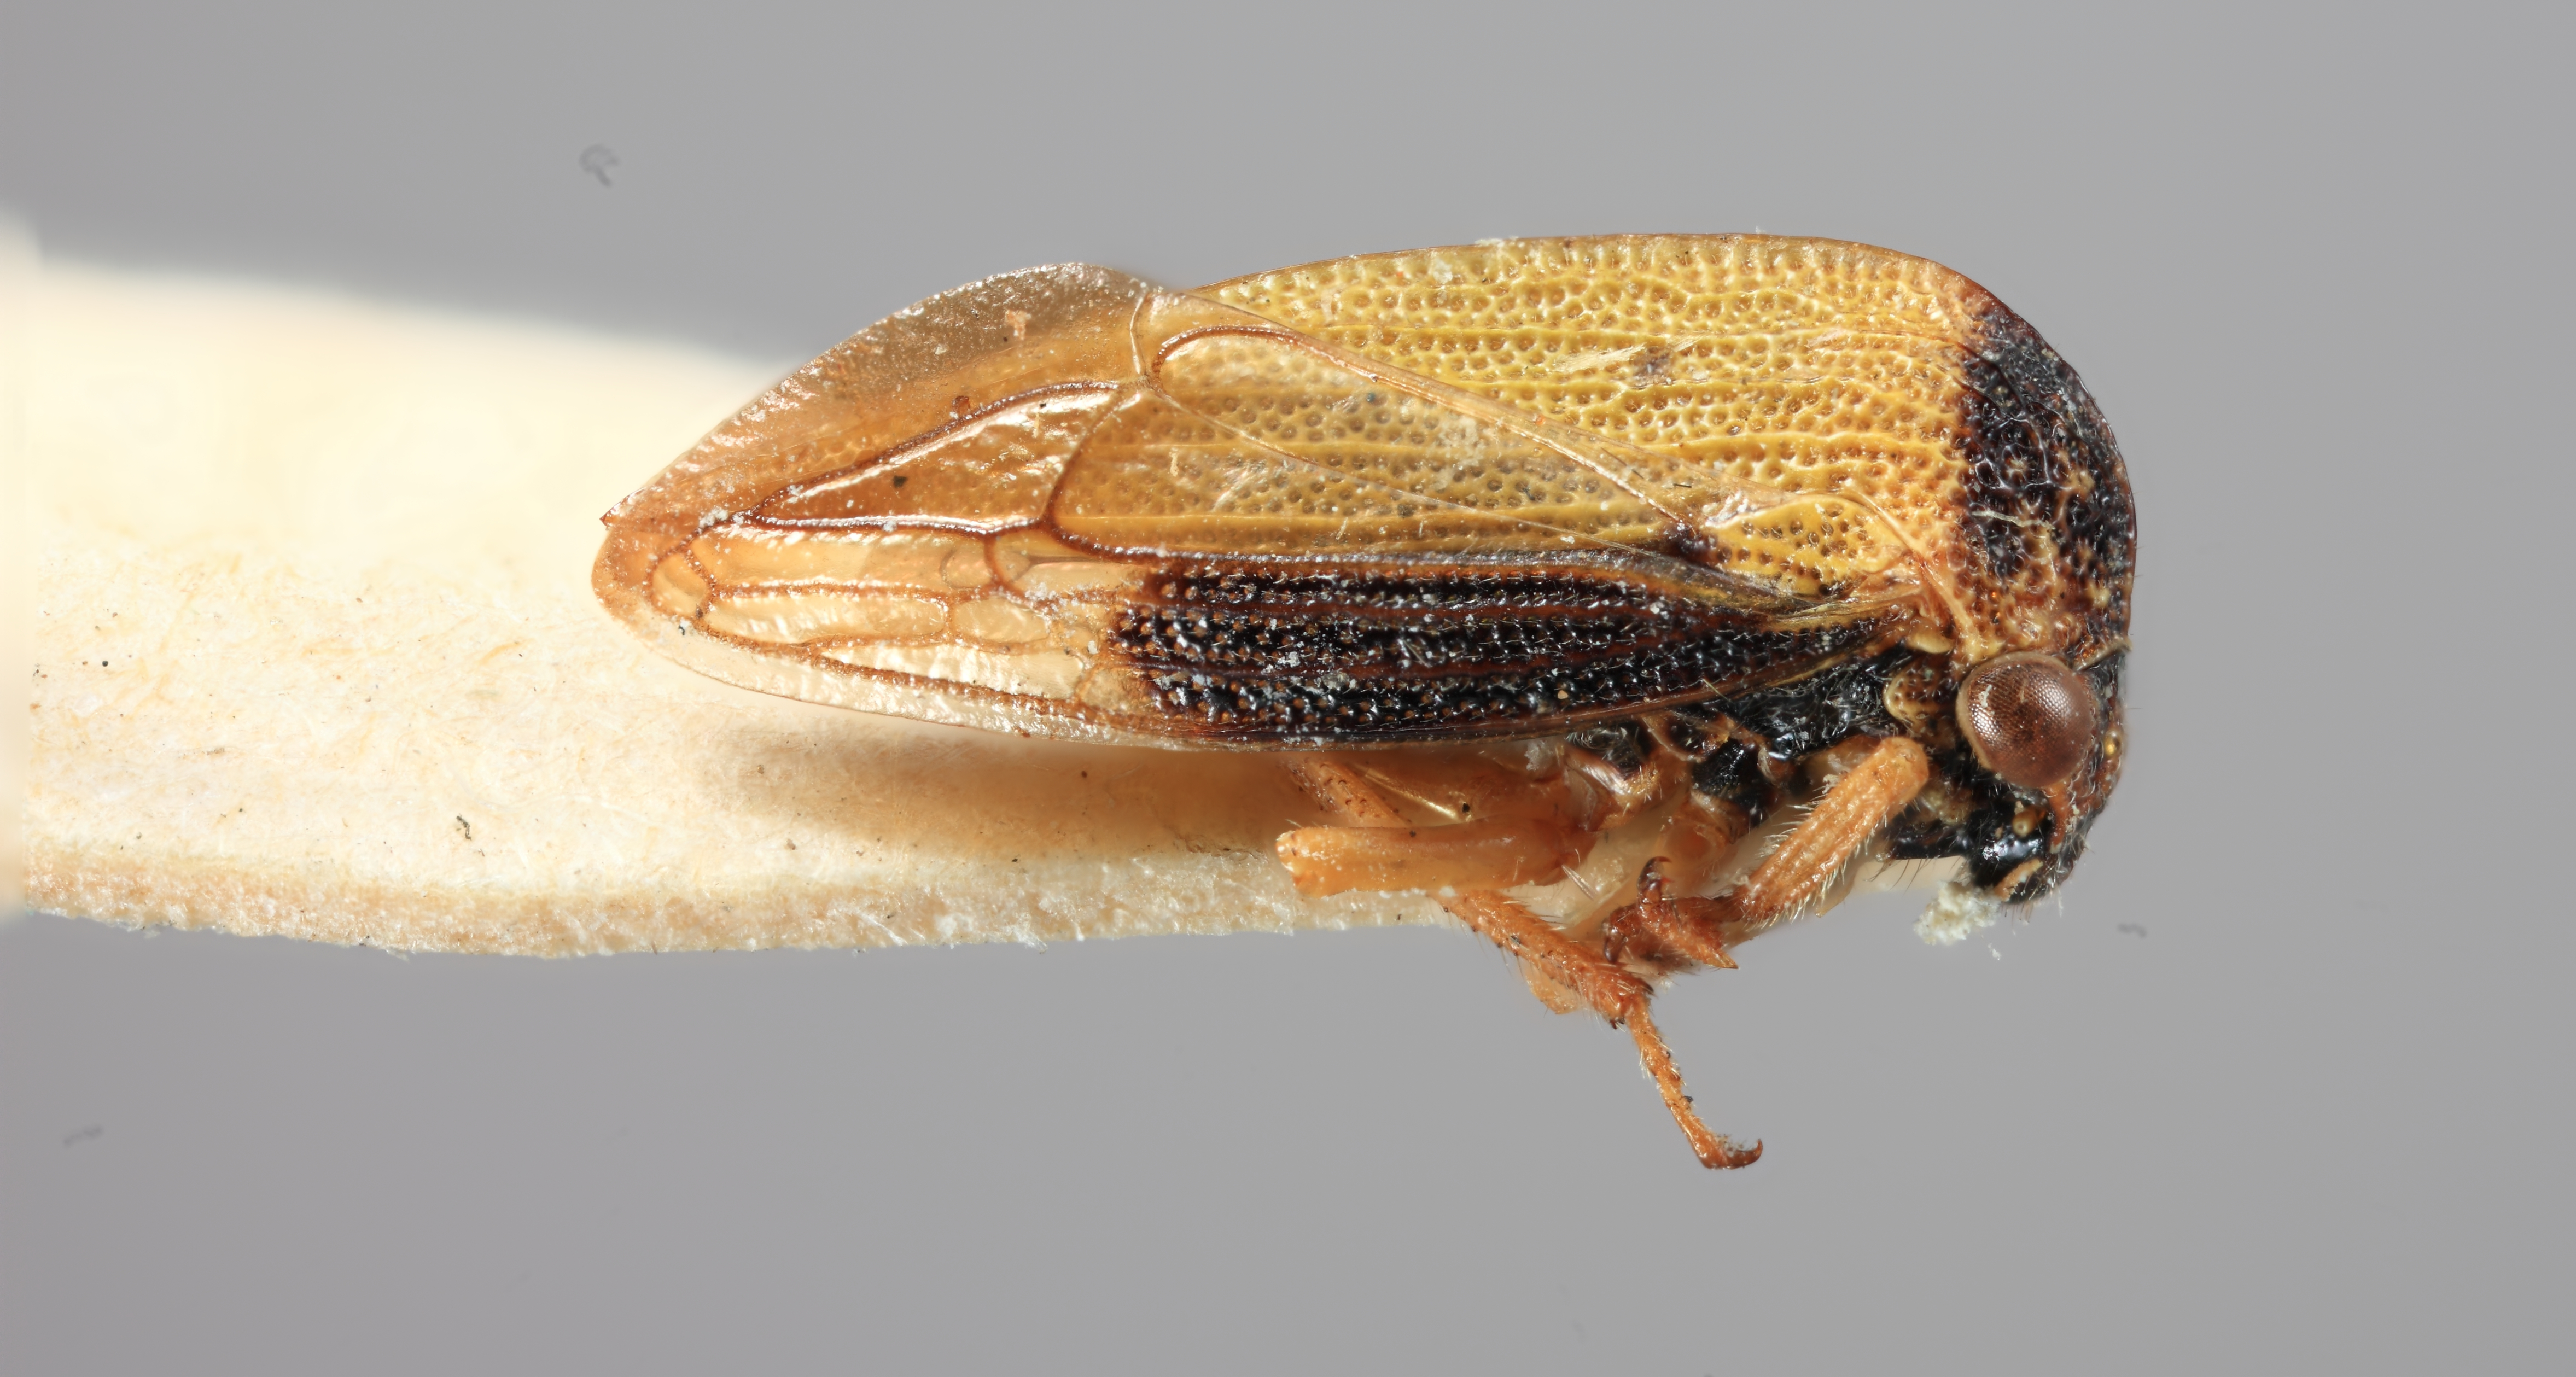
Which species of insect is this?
Maturna maculata
